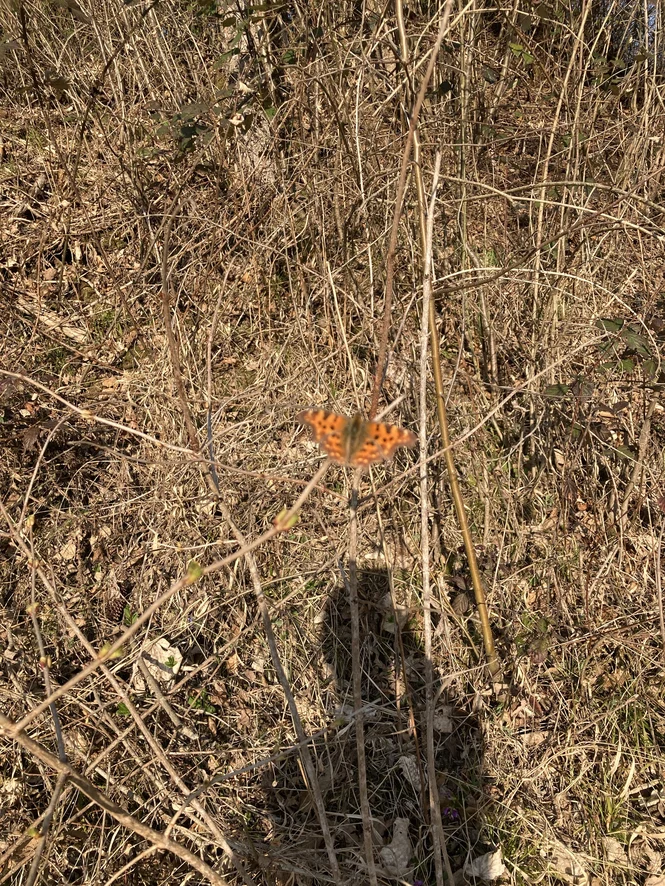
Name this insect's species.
Polygonia c-album
